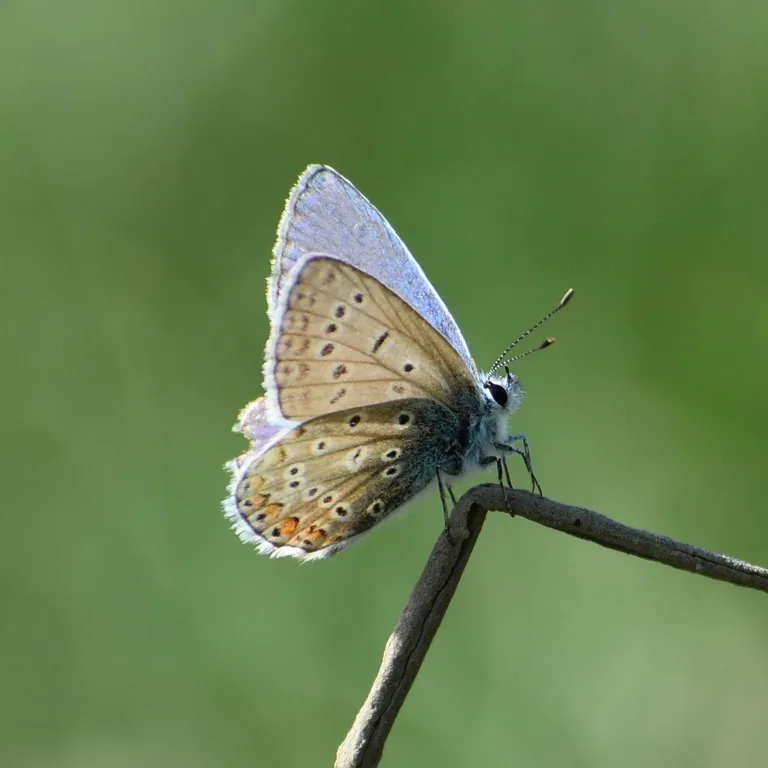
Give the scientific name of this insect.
Polyommatus icarus
